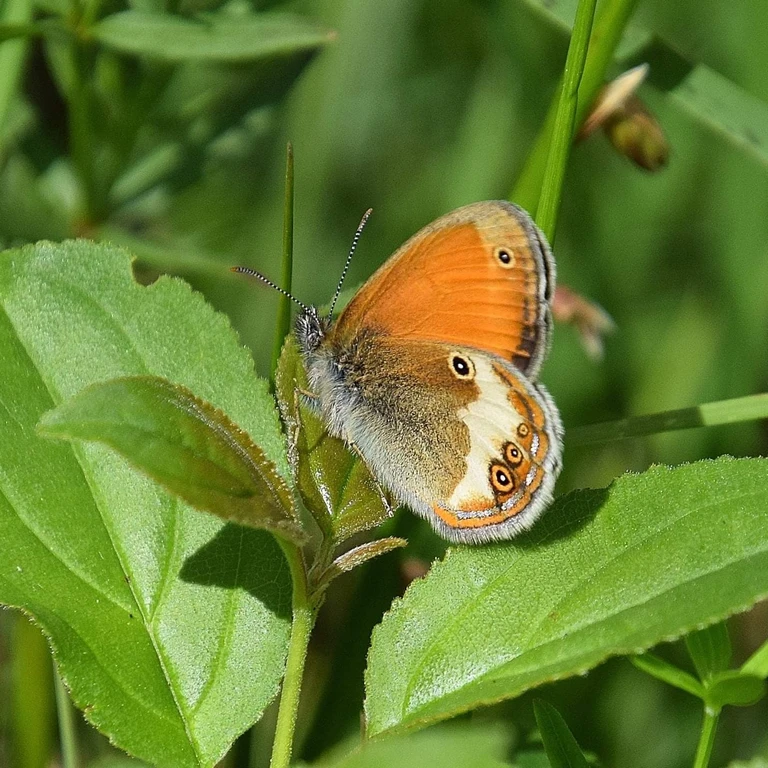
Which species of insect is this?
Coenonympha arcania
